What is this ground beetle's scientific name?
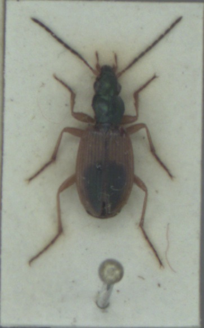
Anchomenus dorsalis
